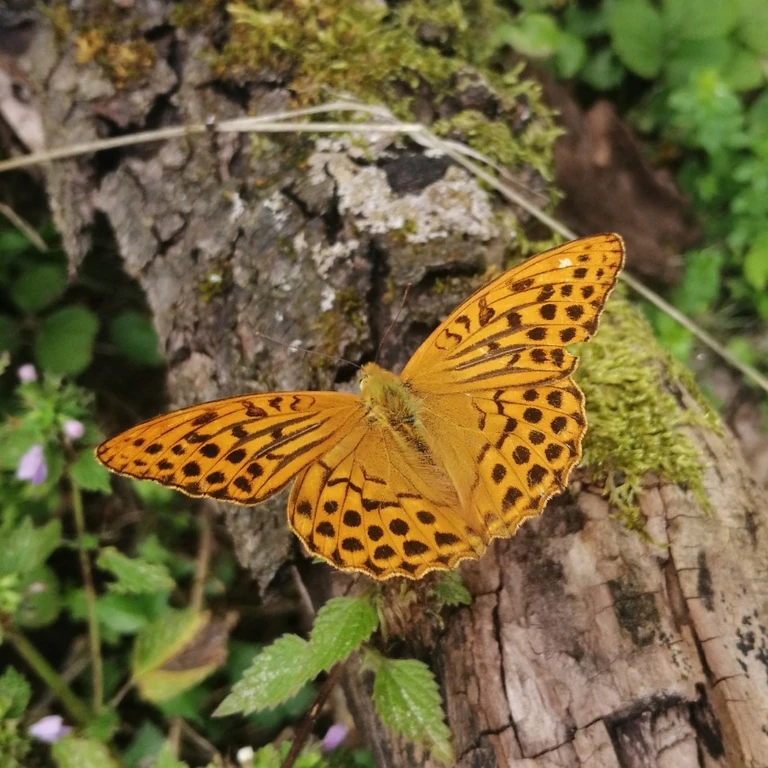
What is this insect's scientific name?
Argynnis paphia
